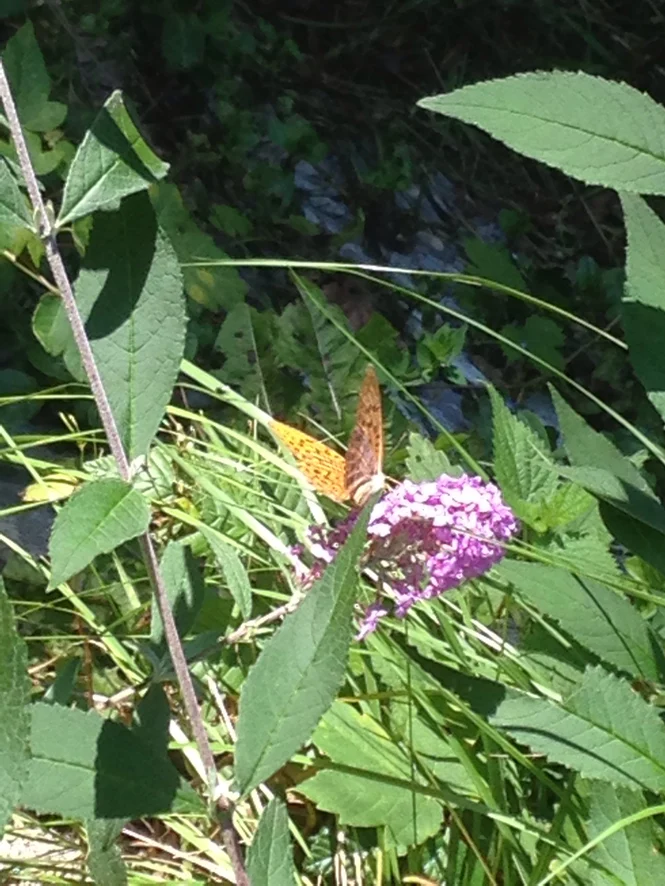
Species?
Argynnis paphia
